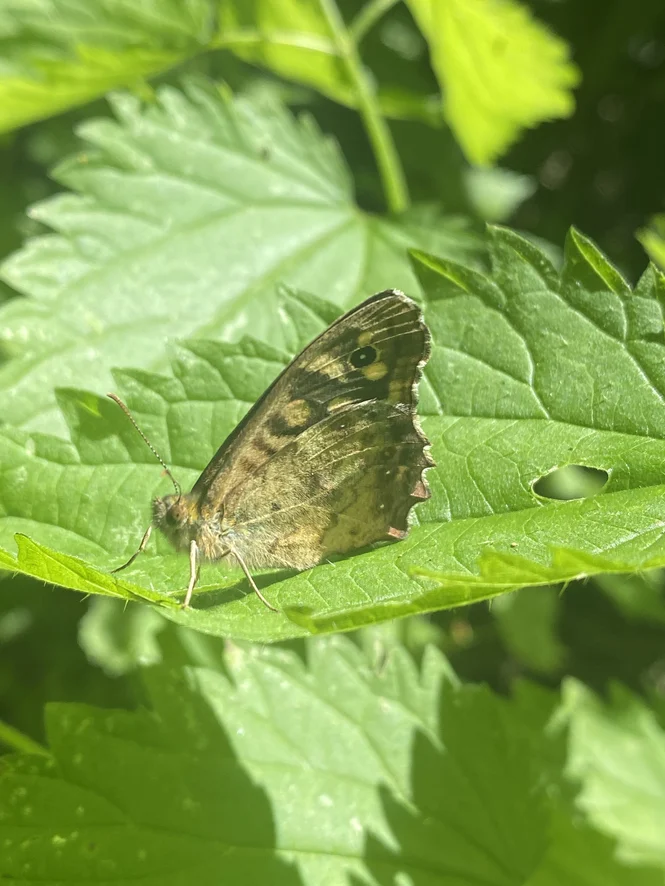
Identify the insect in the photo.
Pararge aegeria
